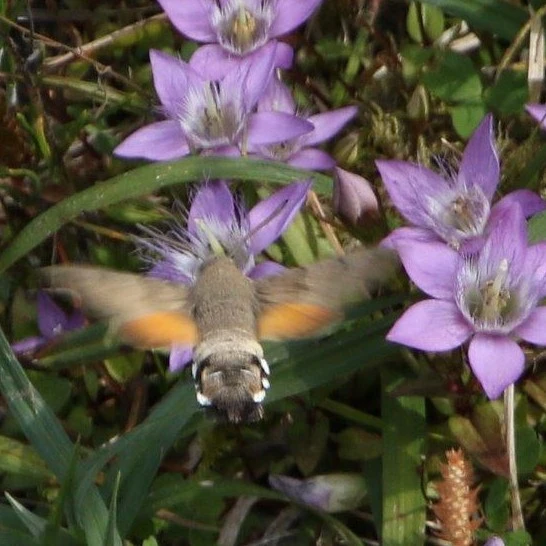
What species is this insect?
Macroglossum stellatarum
